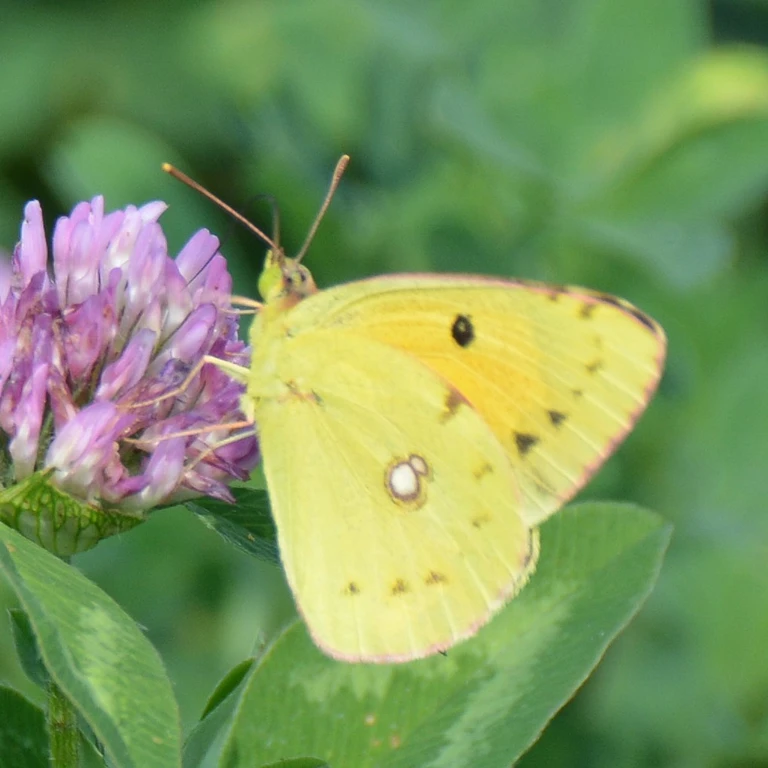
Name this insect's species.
Colias croceus
